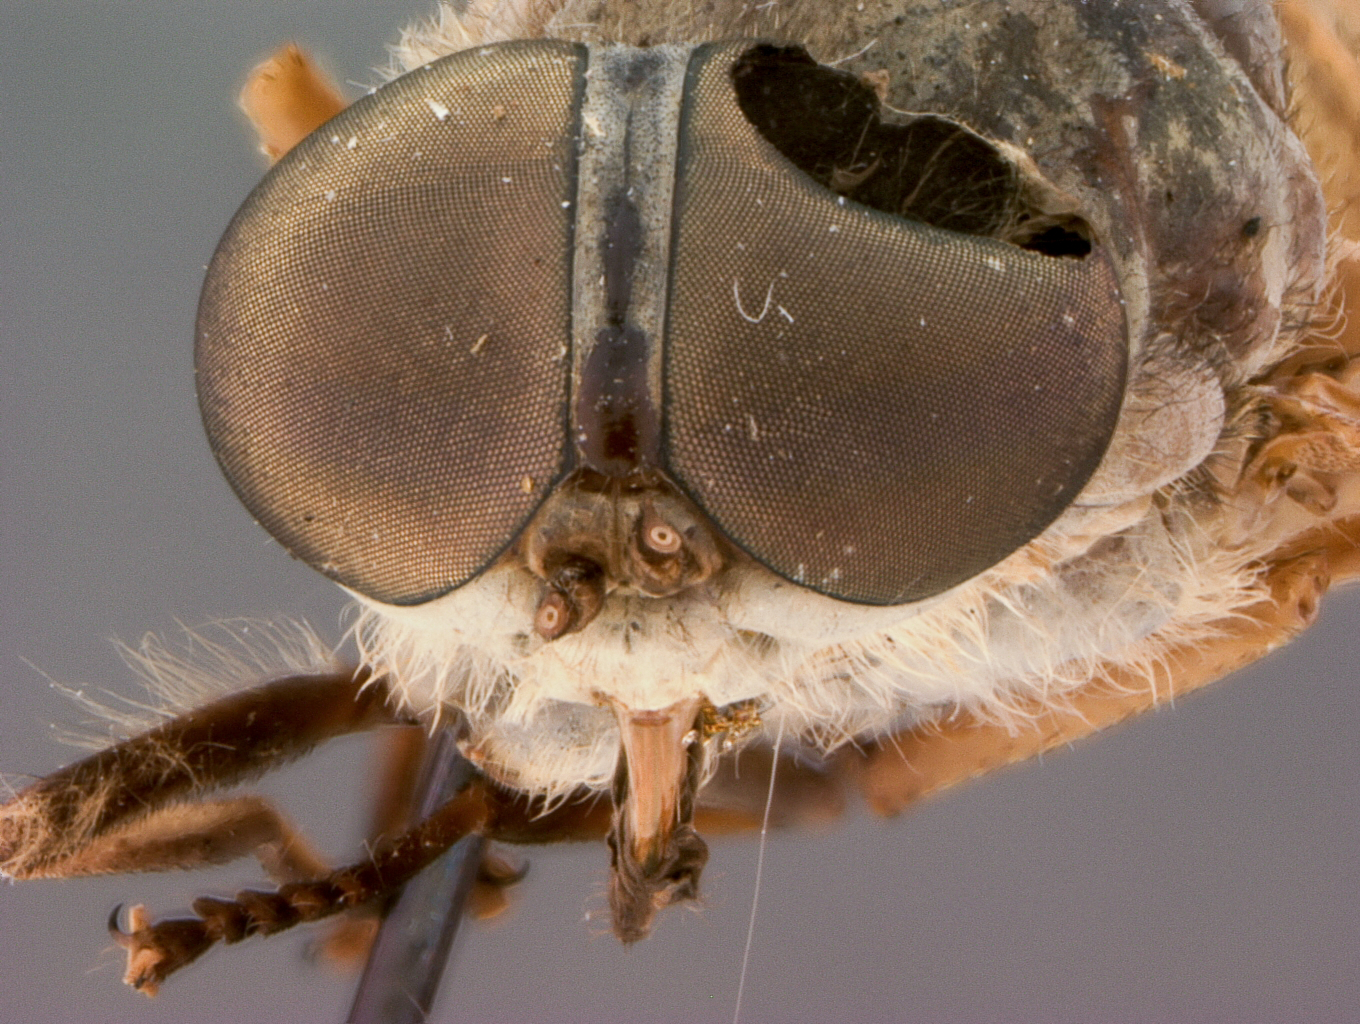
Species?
Tabanus luzonensis
